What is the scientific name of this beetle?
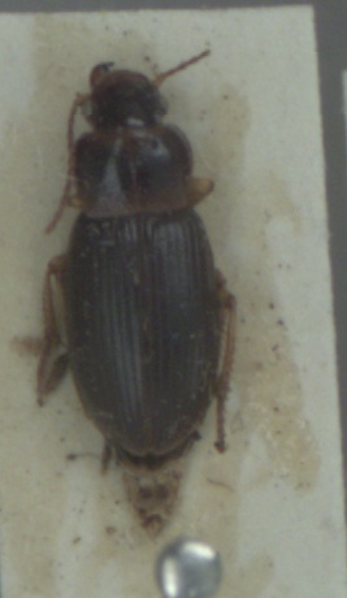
Ophonus rufibarbis
